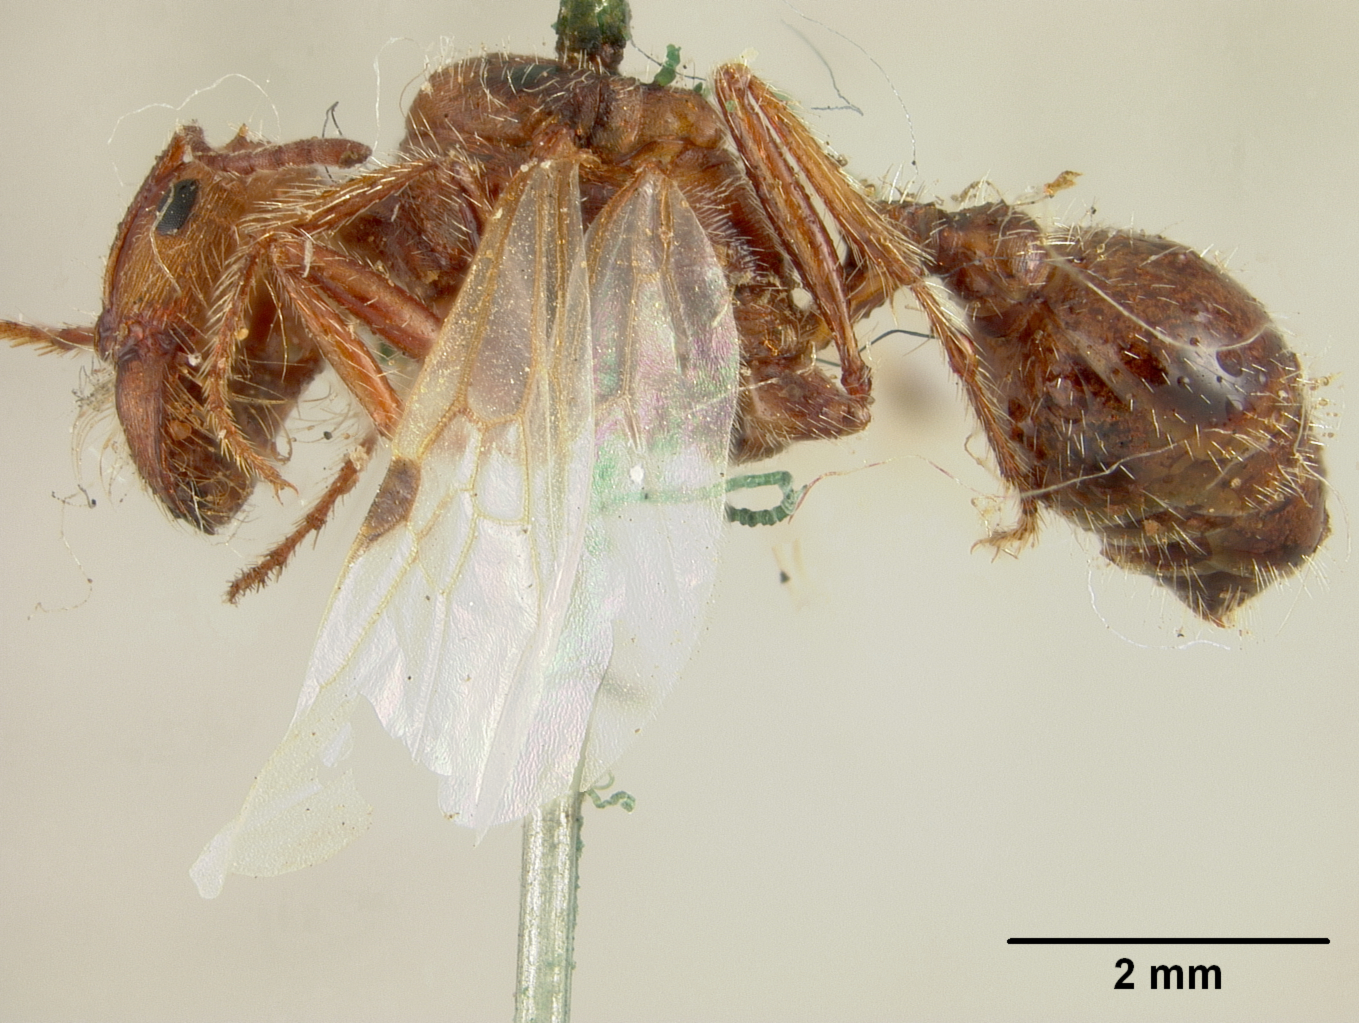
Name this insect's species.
Pogonomyrmex badius
